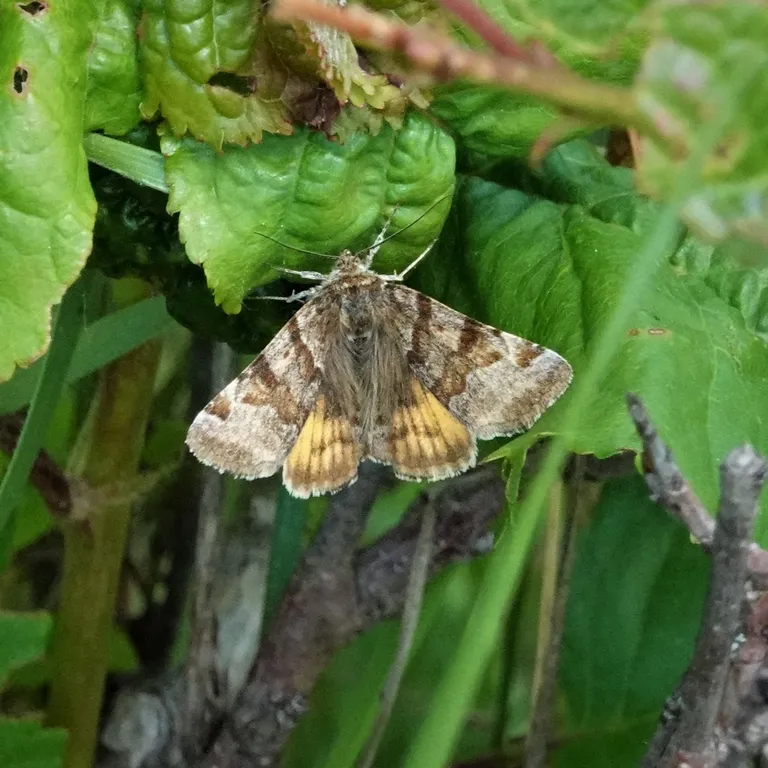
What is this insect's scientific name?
Euclidia glyphica
